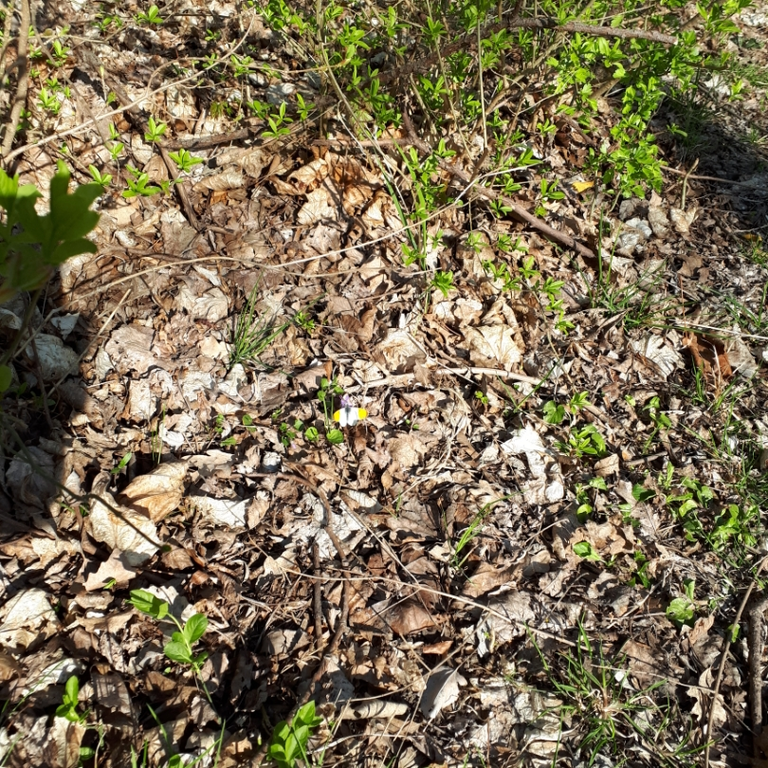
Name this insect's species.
Anthocharis cardamines
